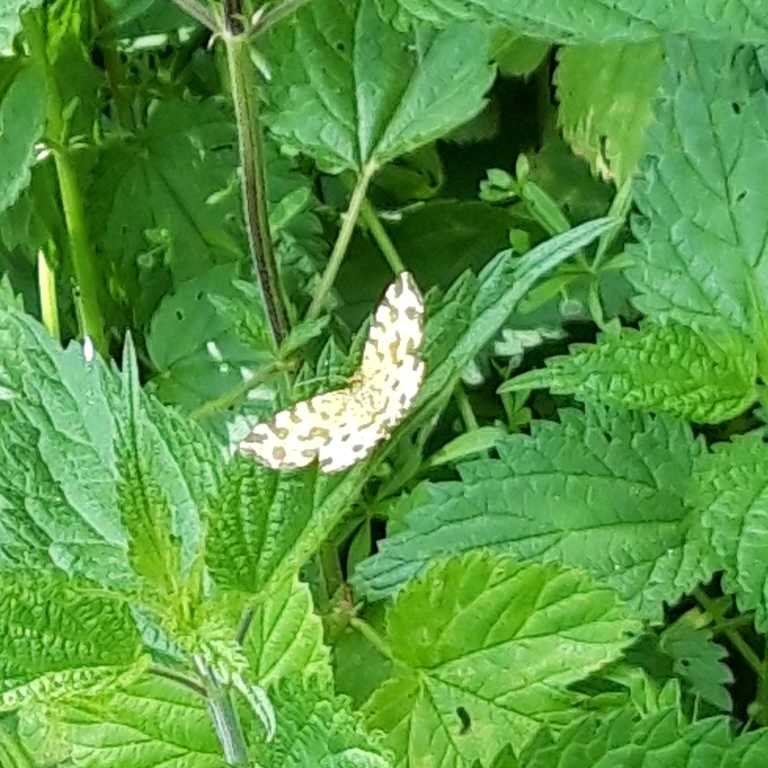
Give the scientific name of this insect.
Pseudopanthera macularia
